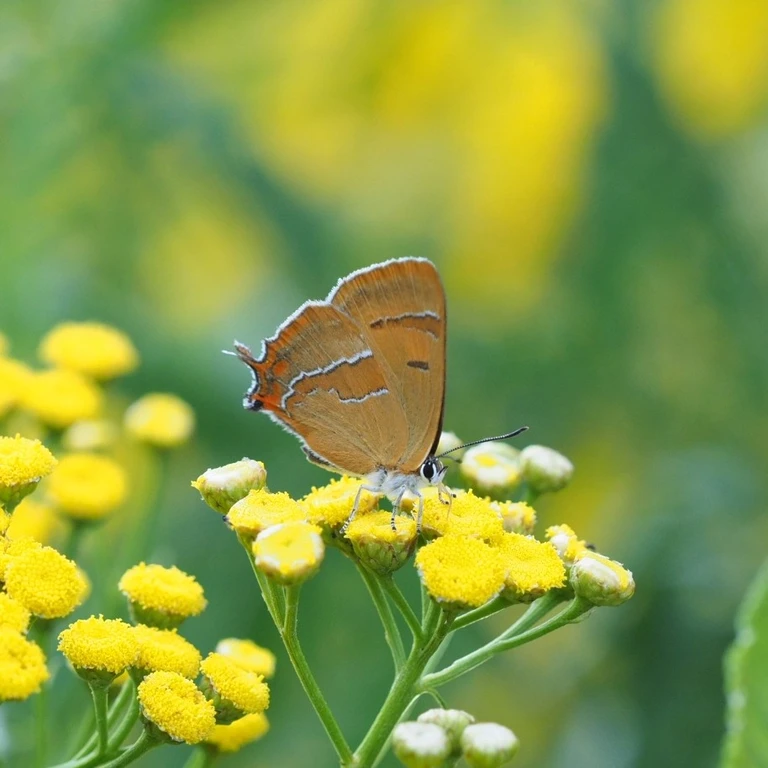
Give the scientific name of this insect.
Thecla betulae
